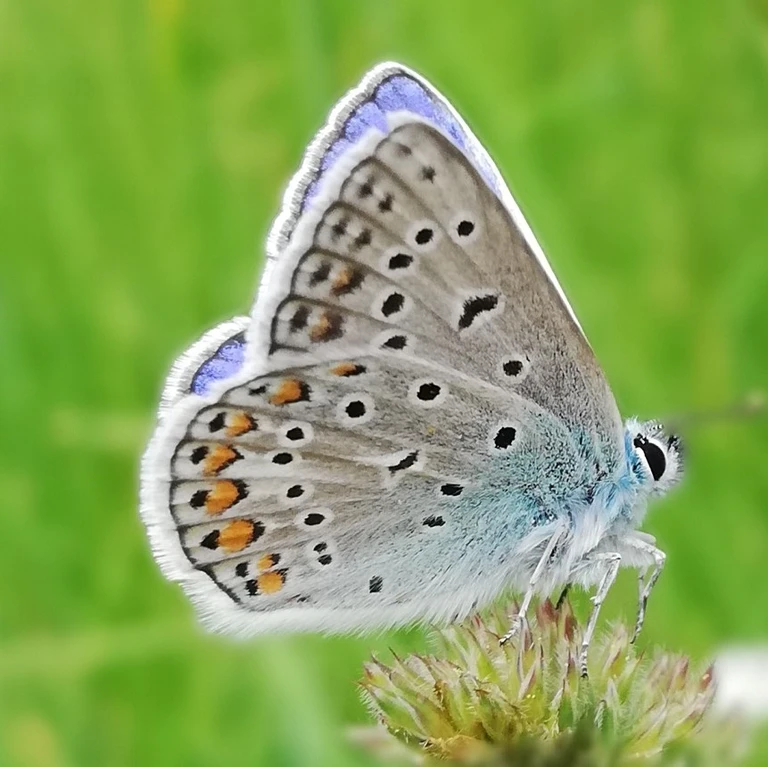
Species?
Polyommatus icarus
